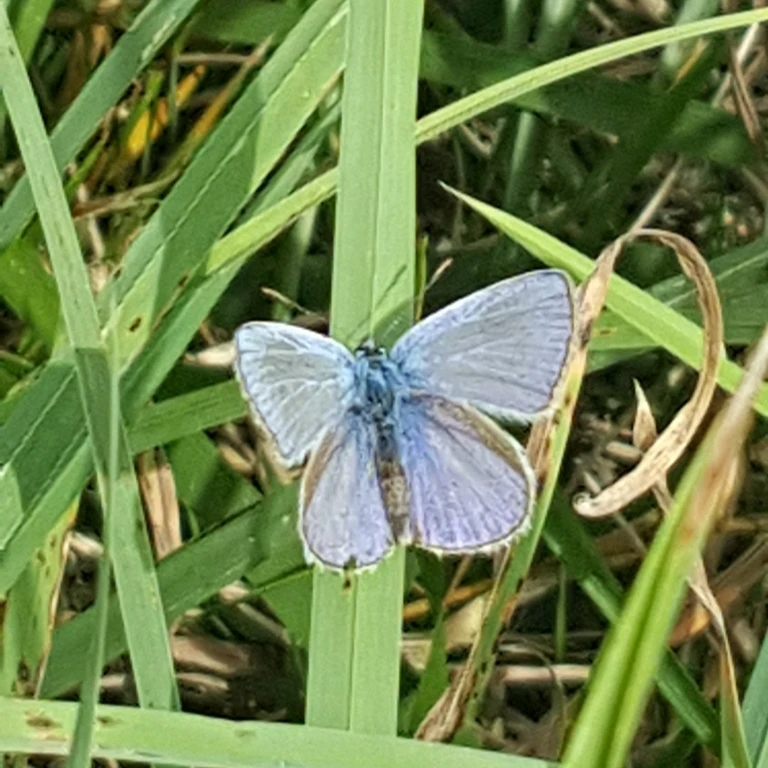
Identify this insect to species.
Cupido argiades (also Elkalyce argiades)
